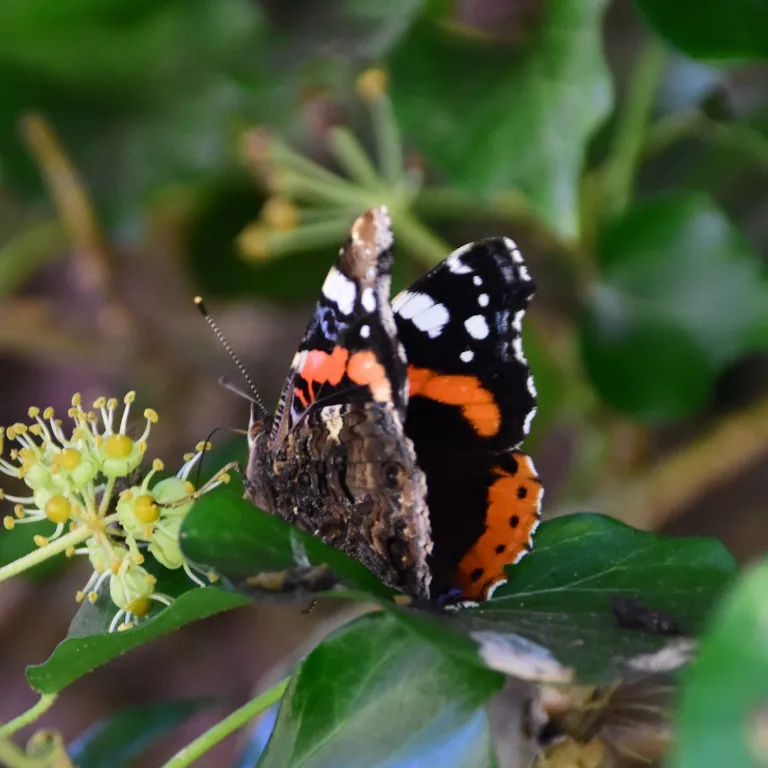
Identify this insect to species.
Vanessa atalanta
